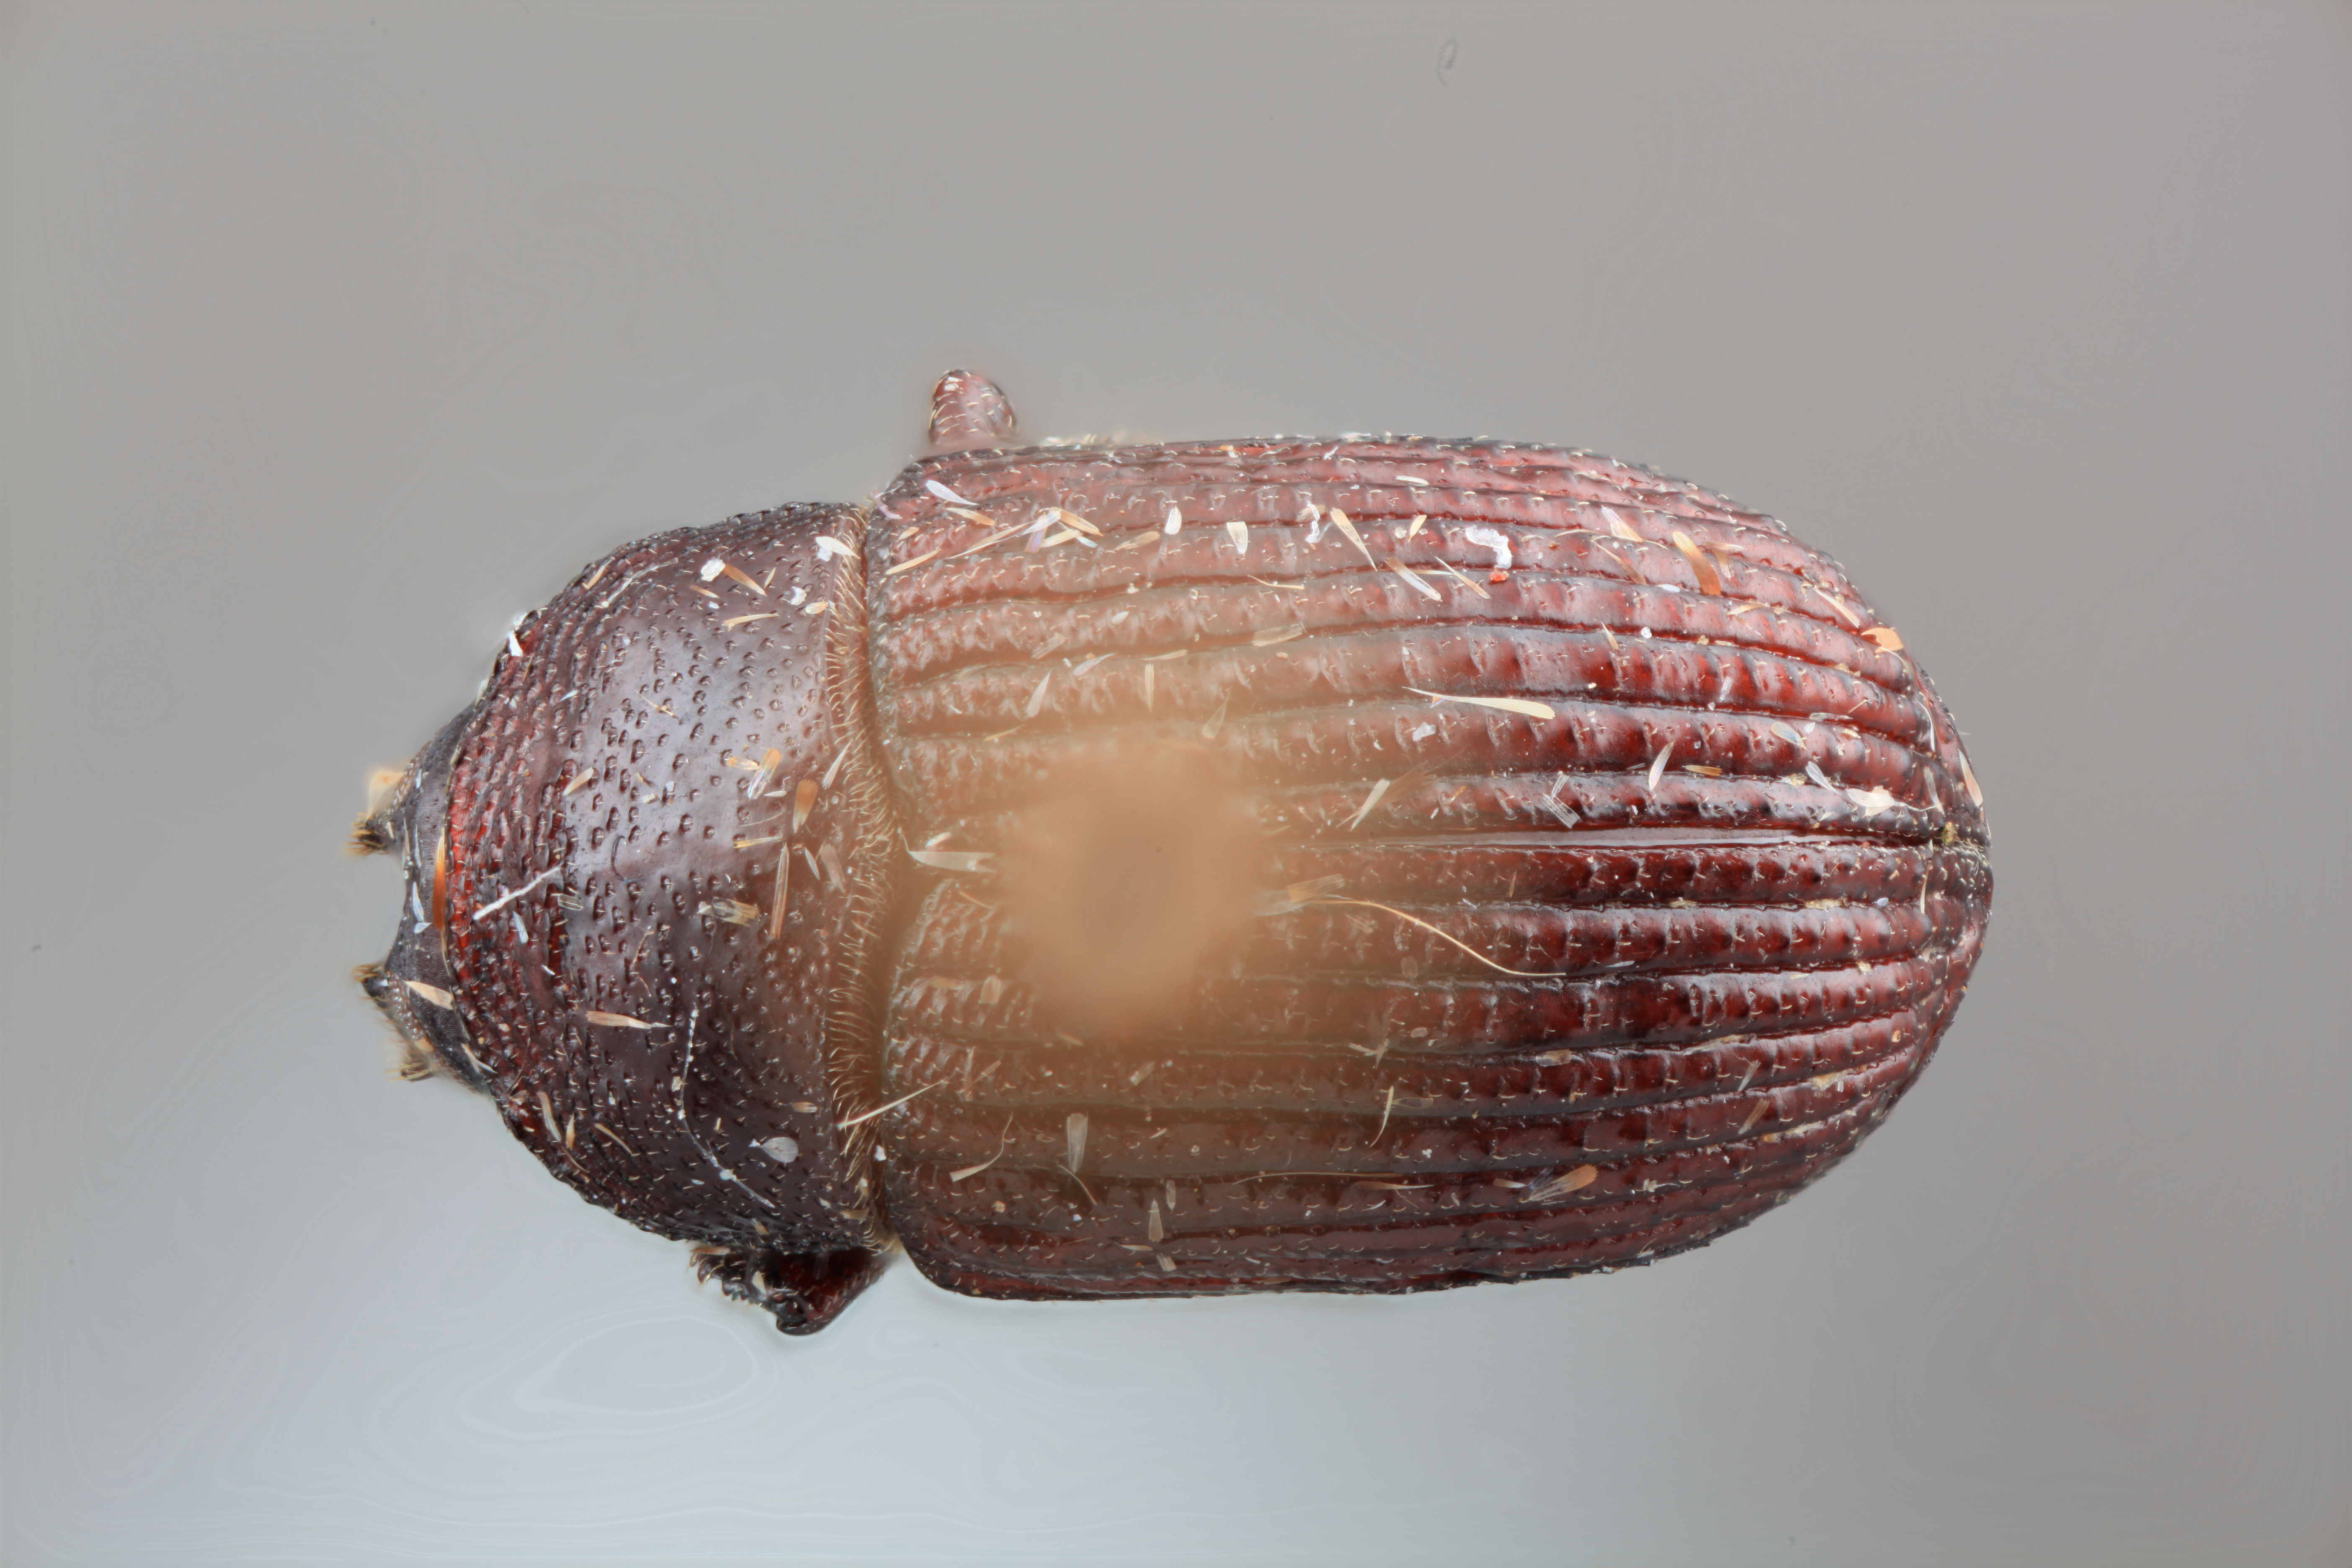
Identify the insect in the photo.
Phloeoborus minusculus
